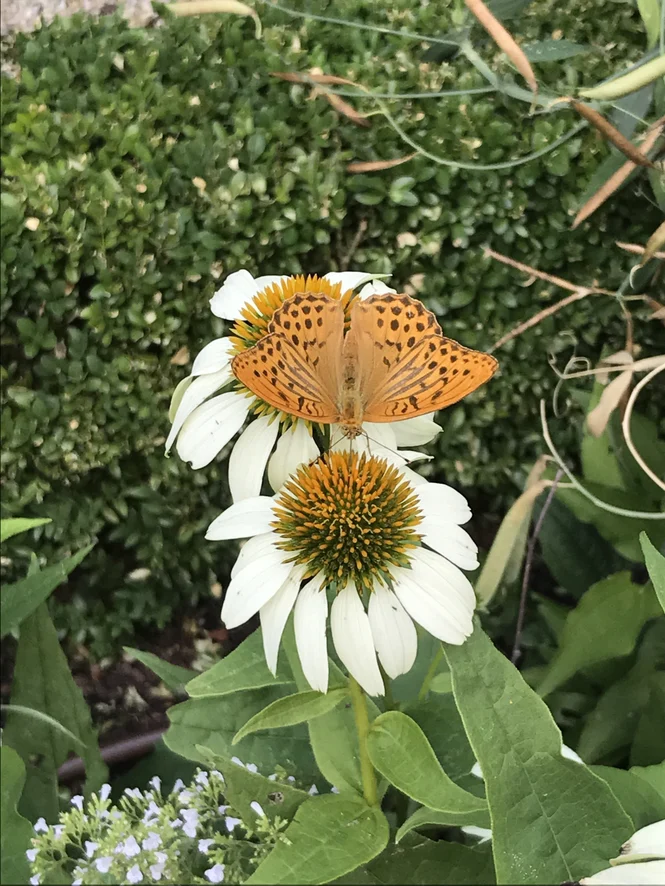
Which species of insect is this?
Argynnis paphia
